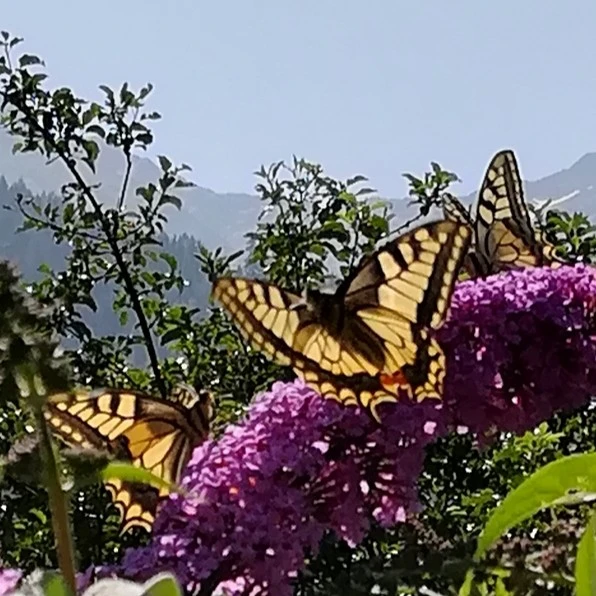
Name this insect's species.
Papilio machaon
